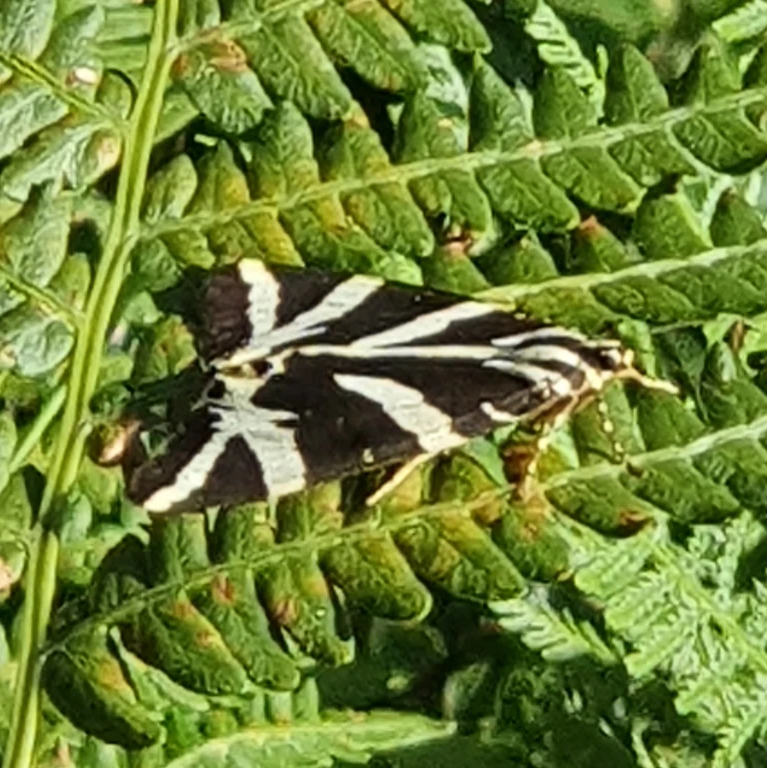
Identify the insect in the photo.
Euplagia quadripunctaria
